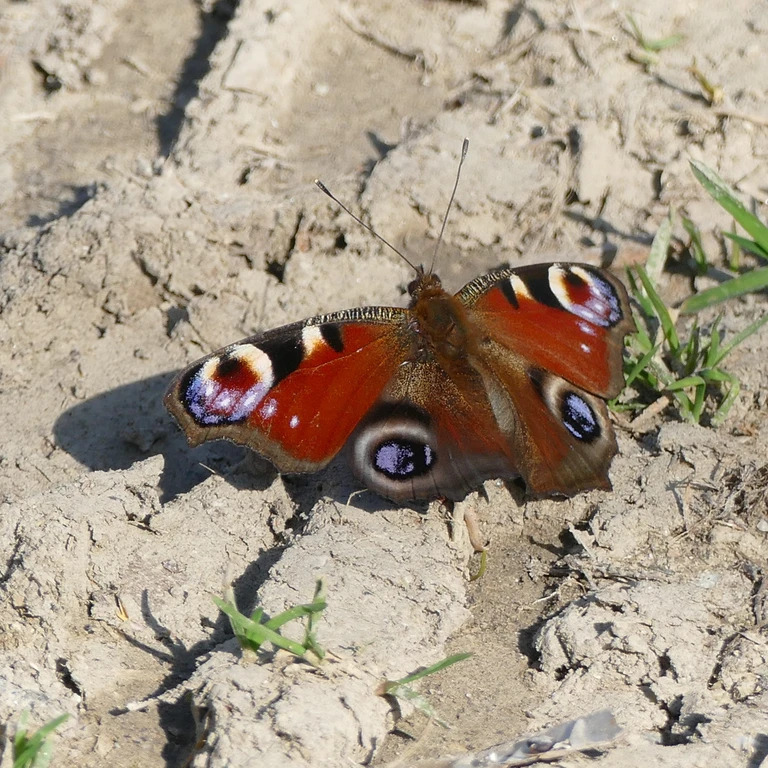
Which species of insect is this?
Aglais io
